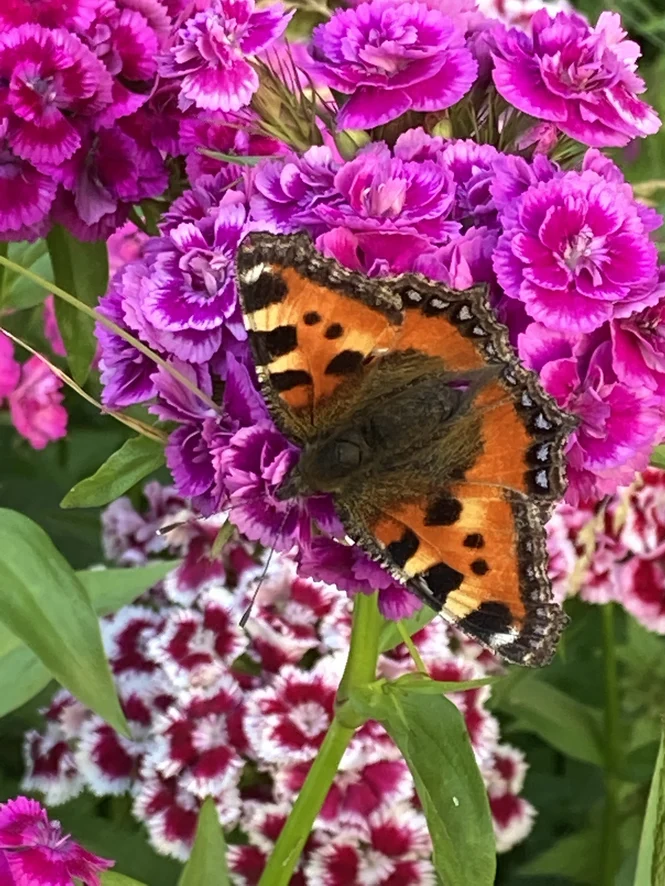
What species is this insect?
Aglais urticae
